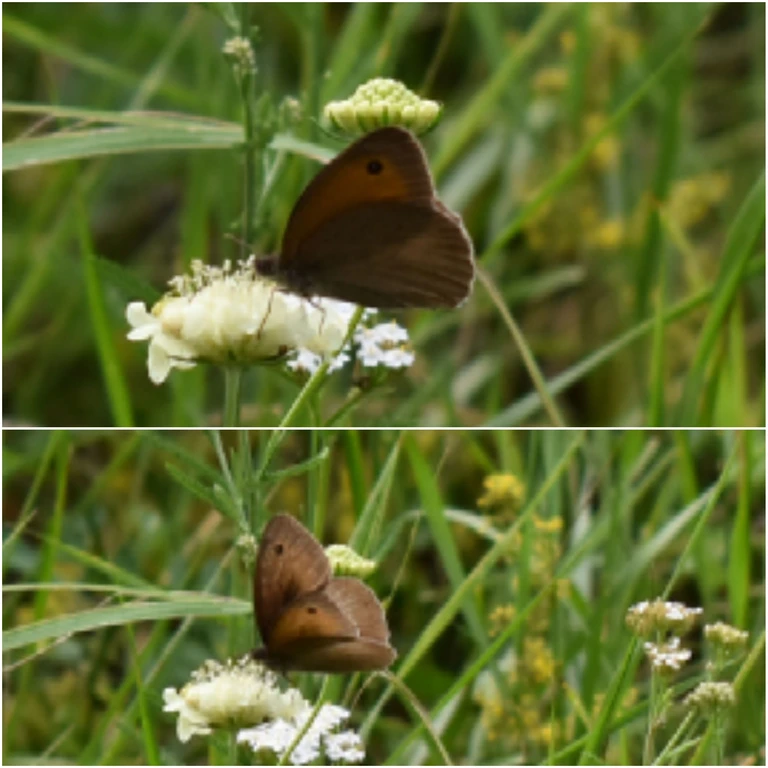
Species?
Maniola jurtina
